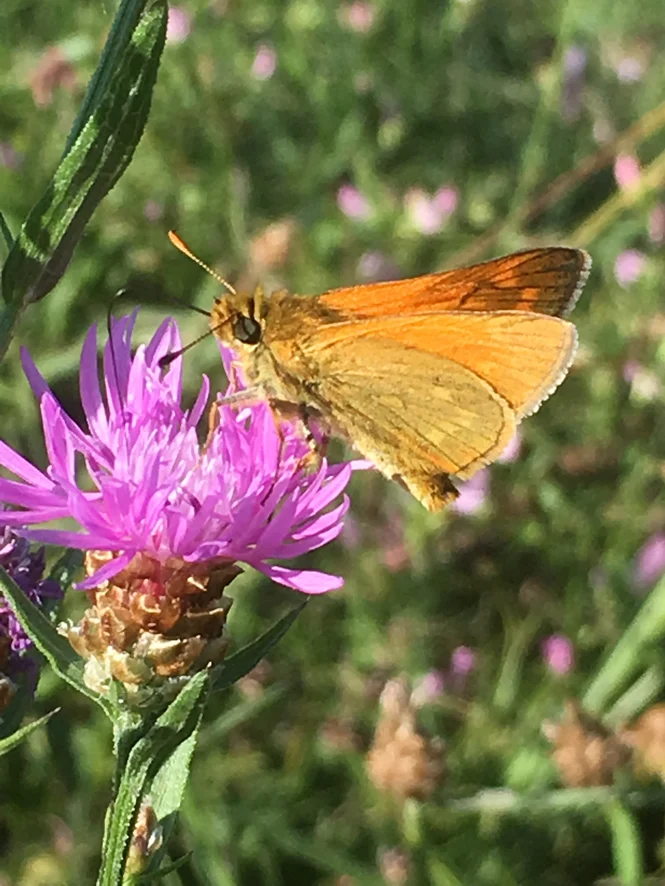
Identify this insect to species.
Ochlodes sylvanus (also Ochlodes venata)
